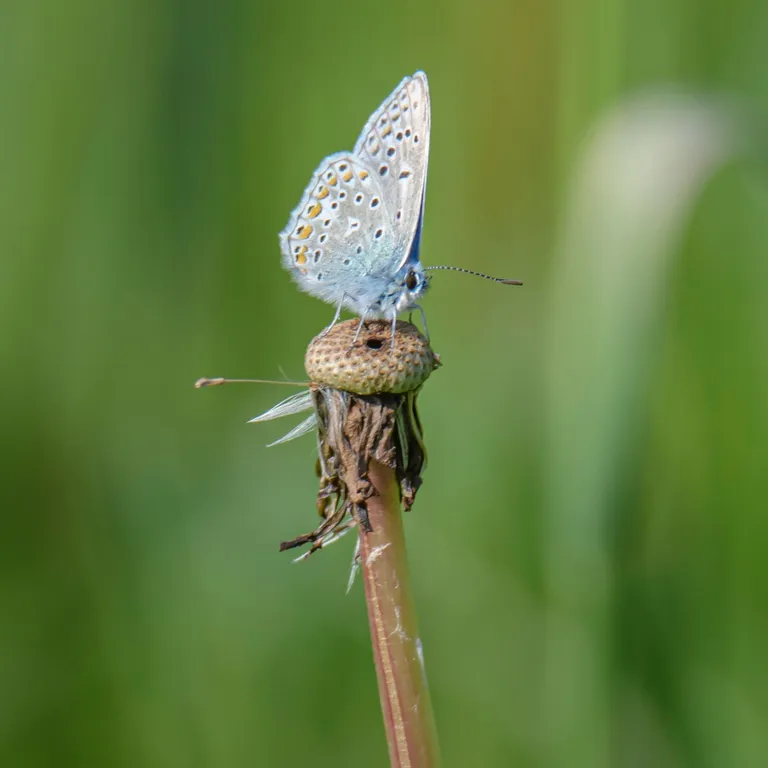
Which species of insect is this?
Polyommatus icarus
